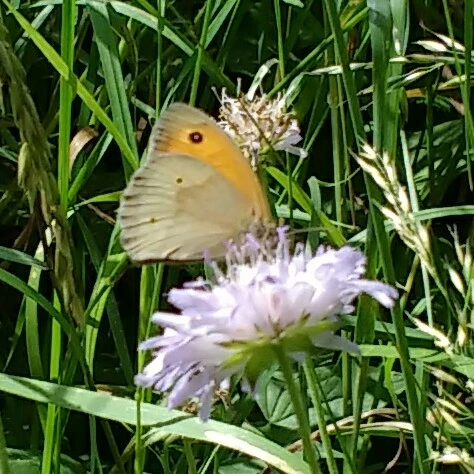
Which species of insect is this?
Maniola jurtina
